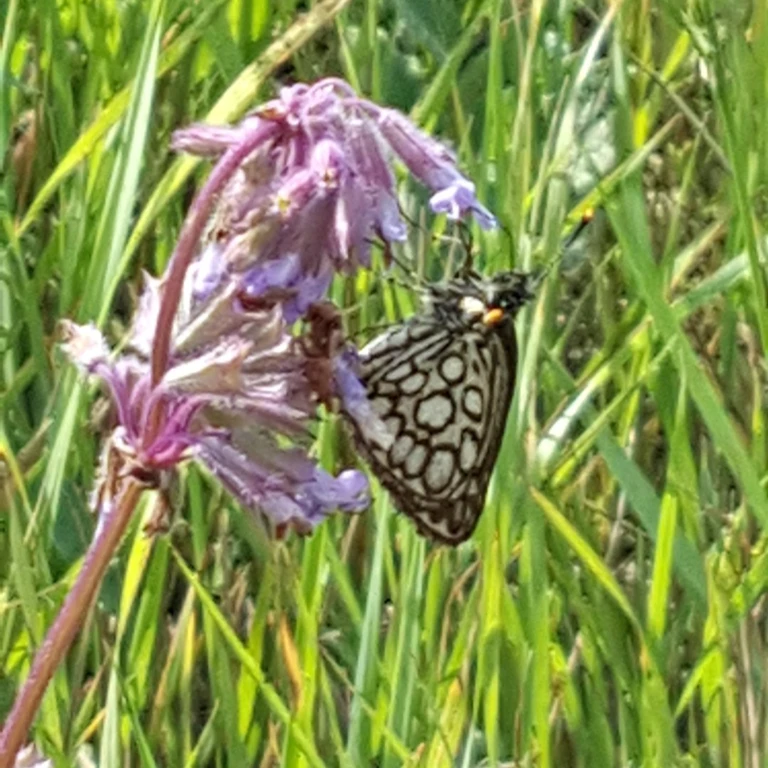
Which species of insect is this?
Heteropterus morpheus
